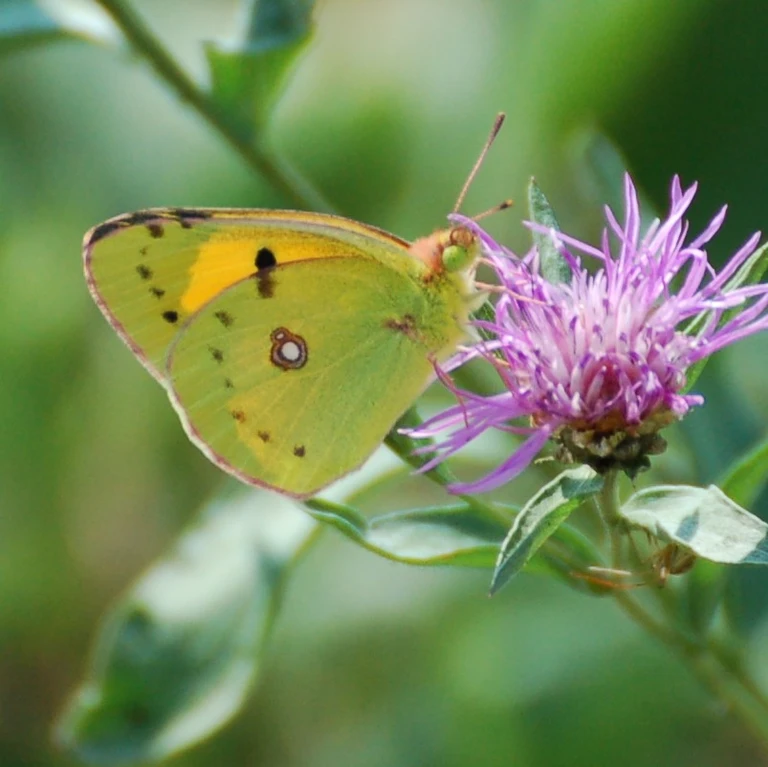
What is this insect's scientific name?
Colias croceus
